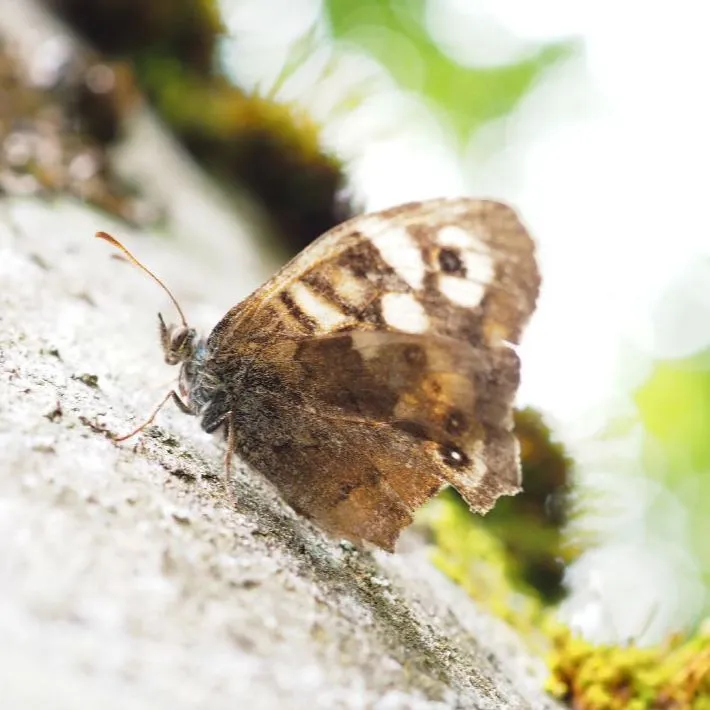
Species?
Pararge aegeria
